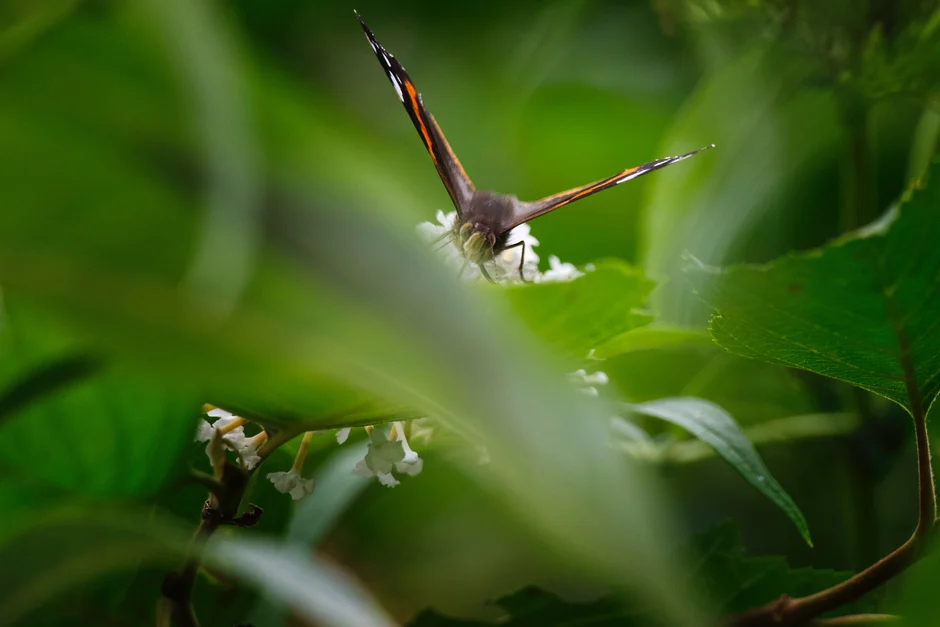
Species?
Vanessa atalanta
